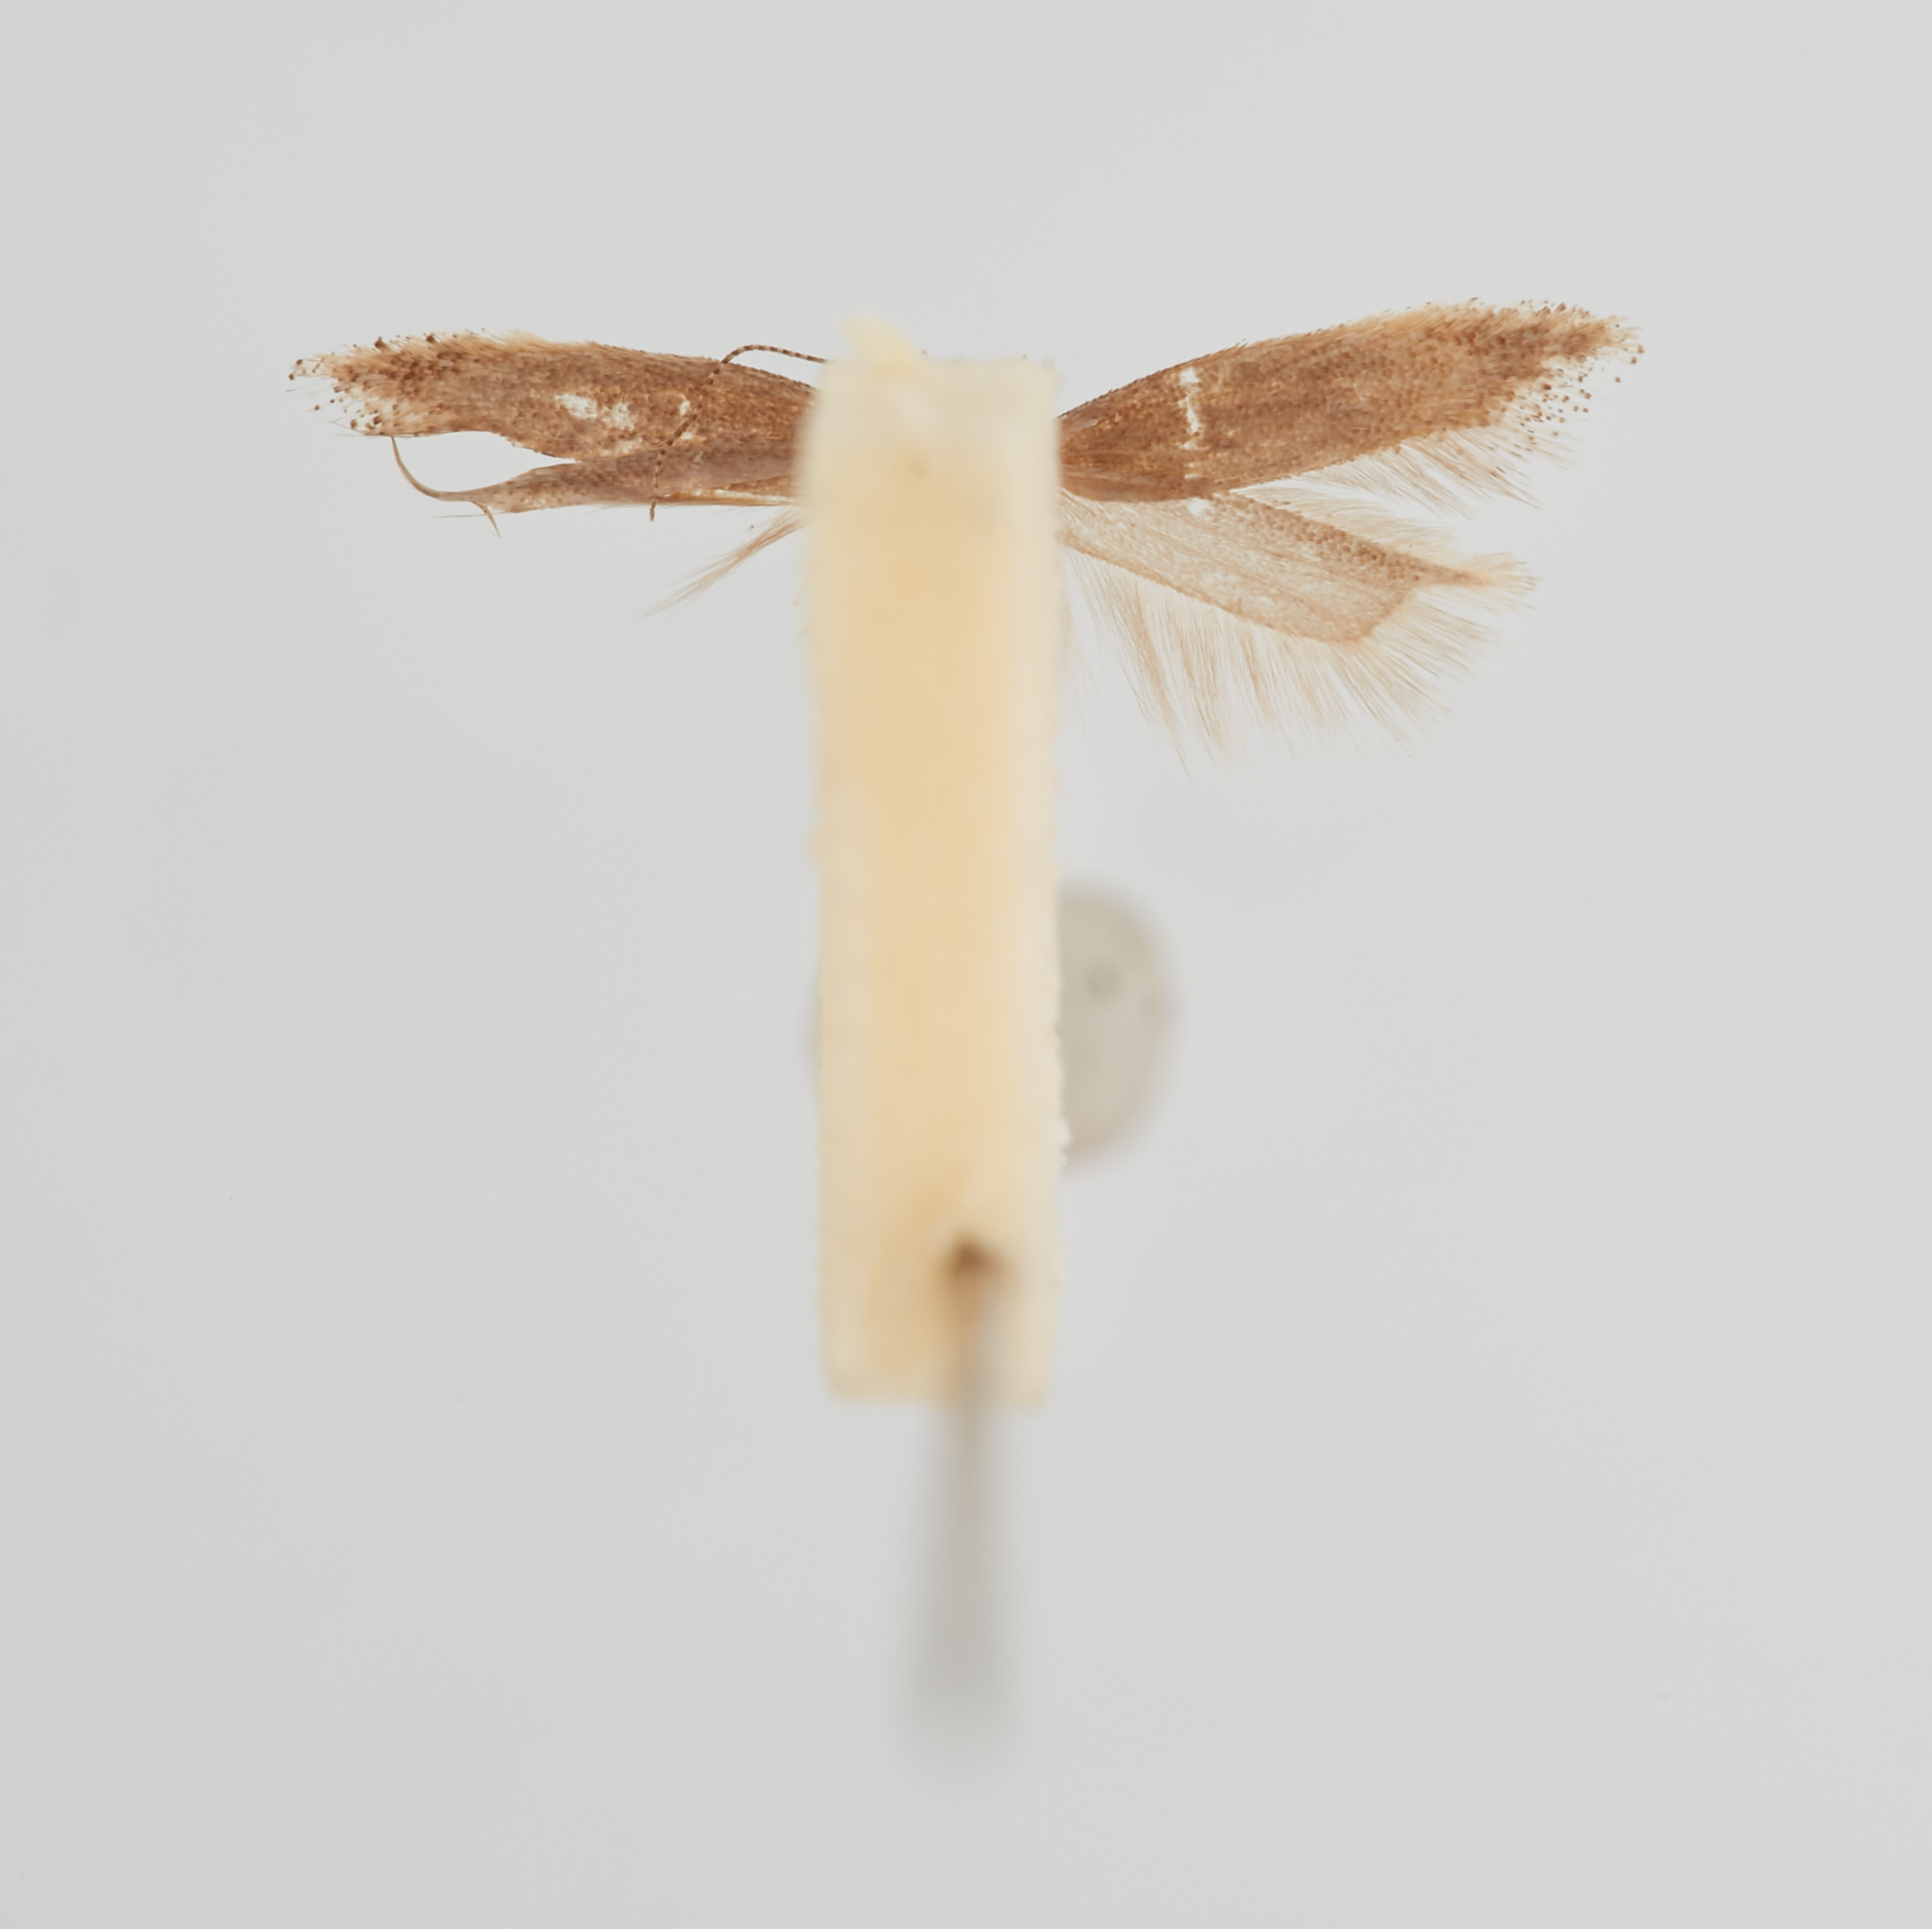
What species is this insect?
Ephysteris inustella
